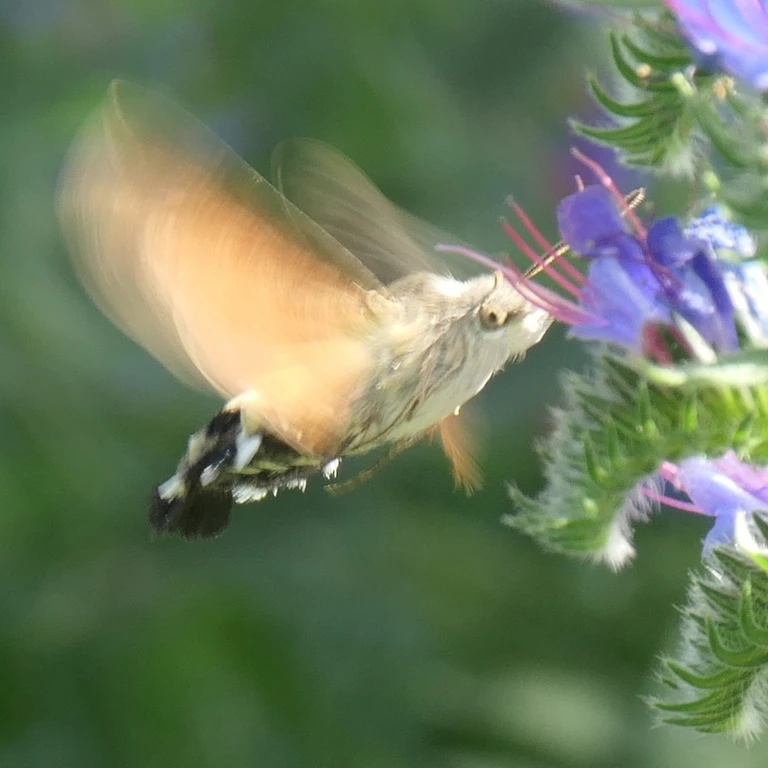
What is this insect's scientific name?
Macroglossum stellatarum
